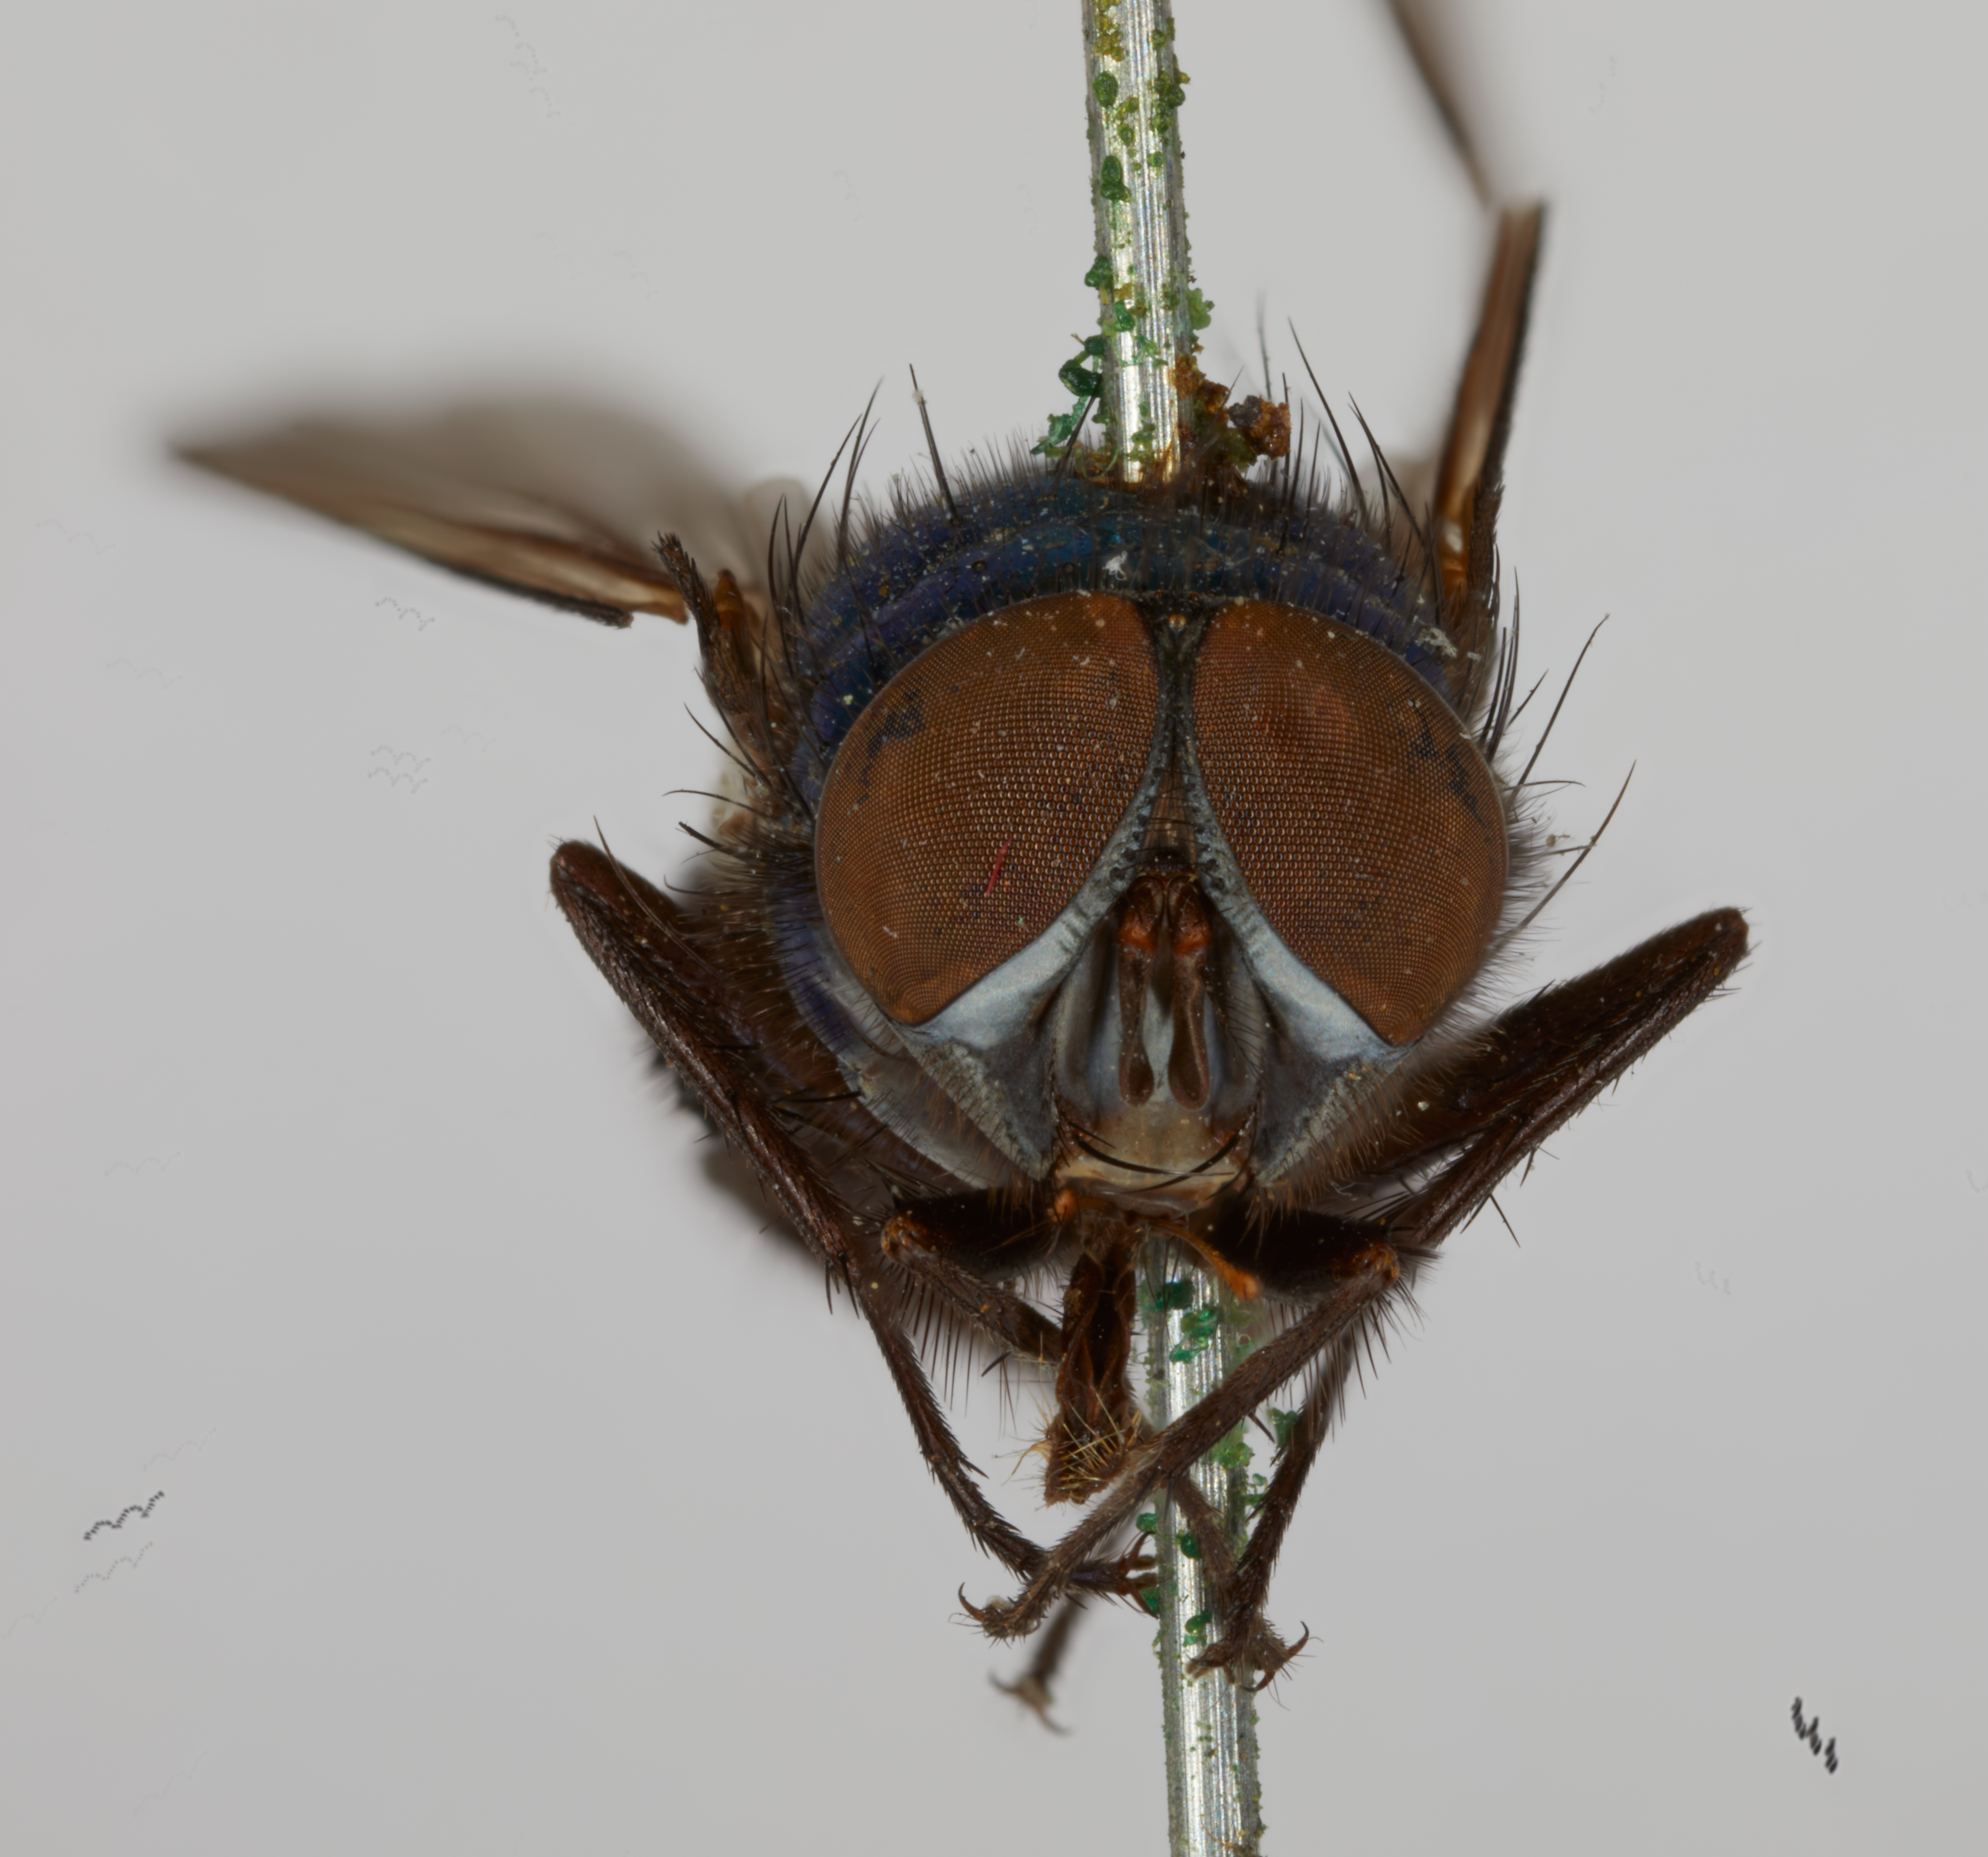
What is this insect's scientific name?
Lucilia angustifrons
